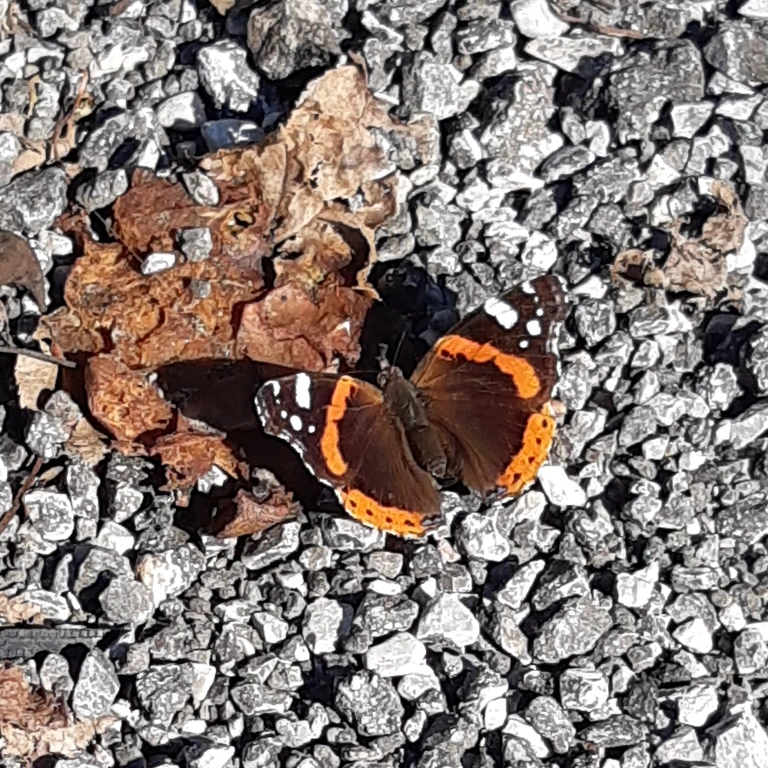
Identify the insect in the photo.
Vanessa atalanta
